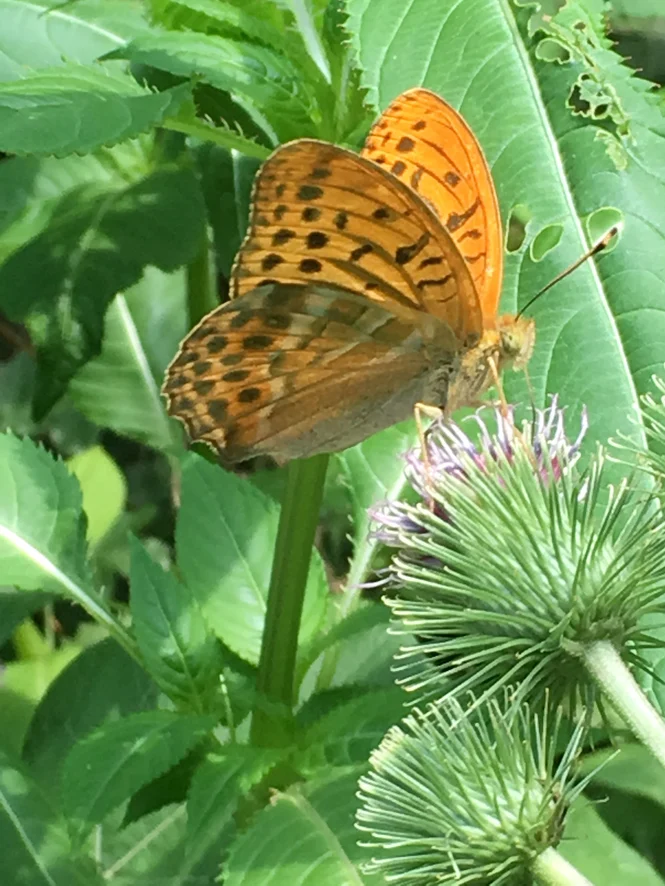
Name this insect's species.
Argynnis paphia
